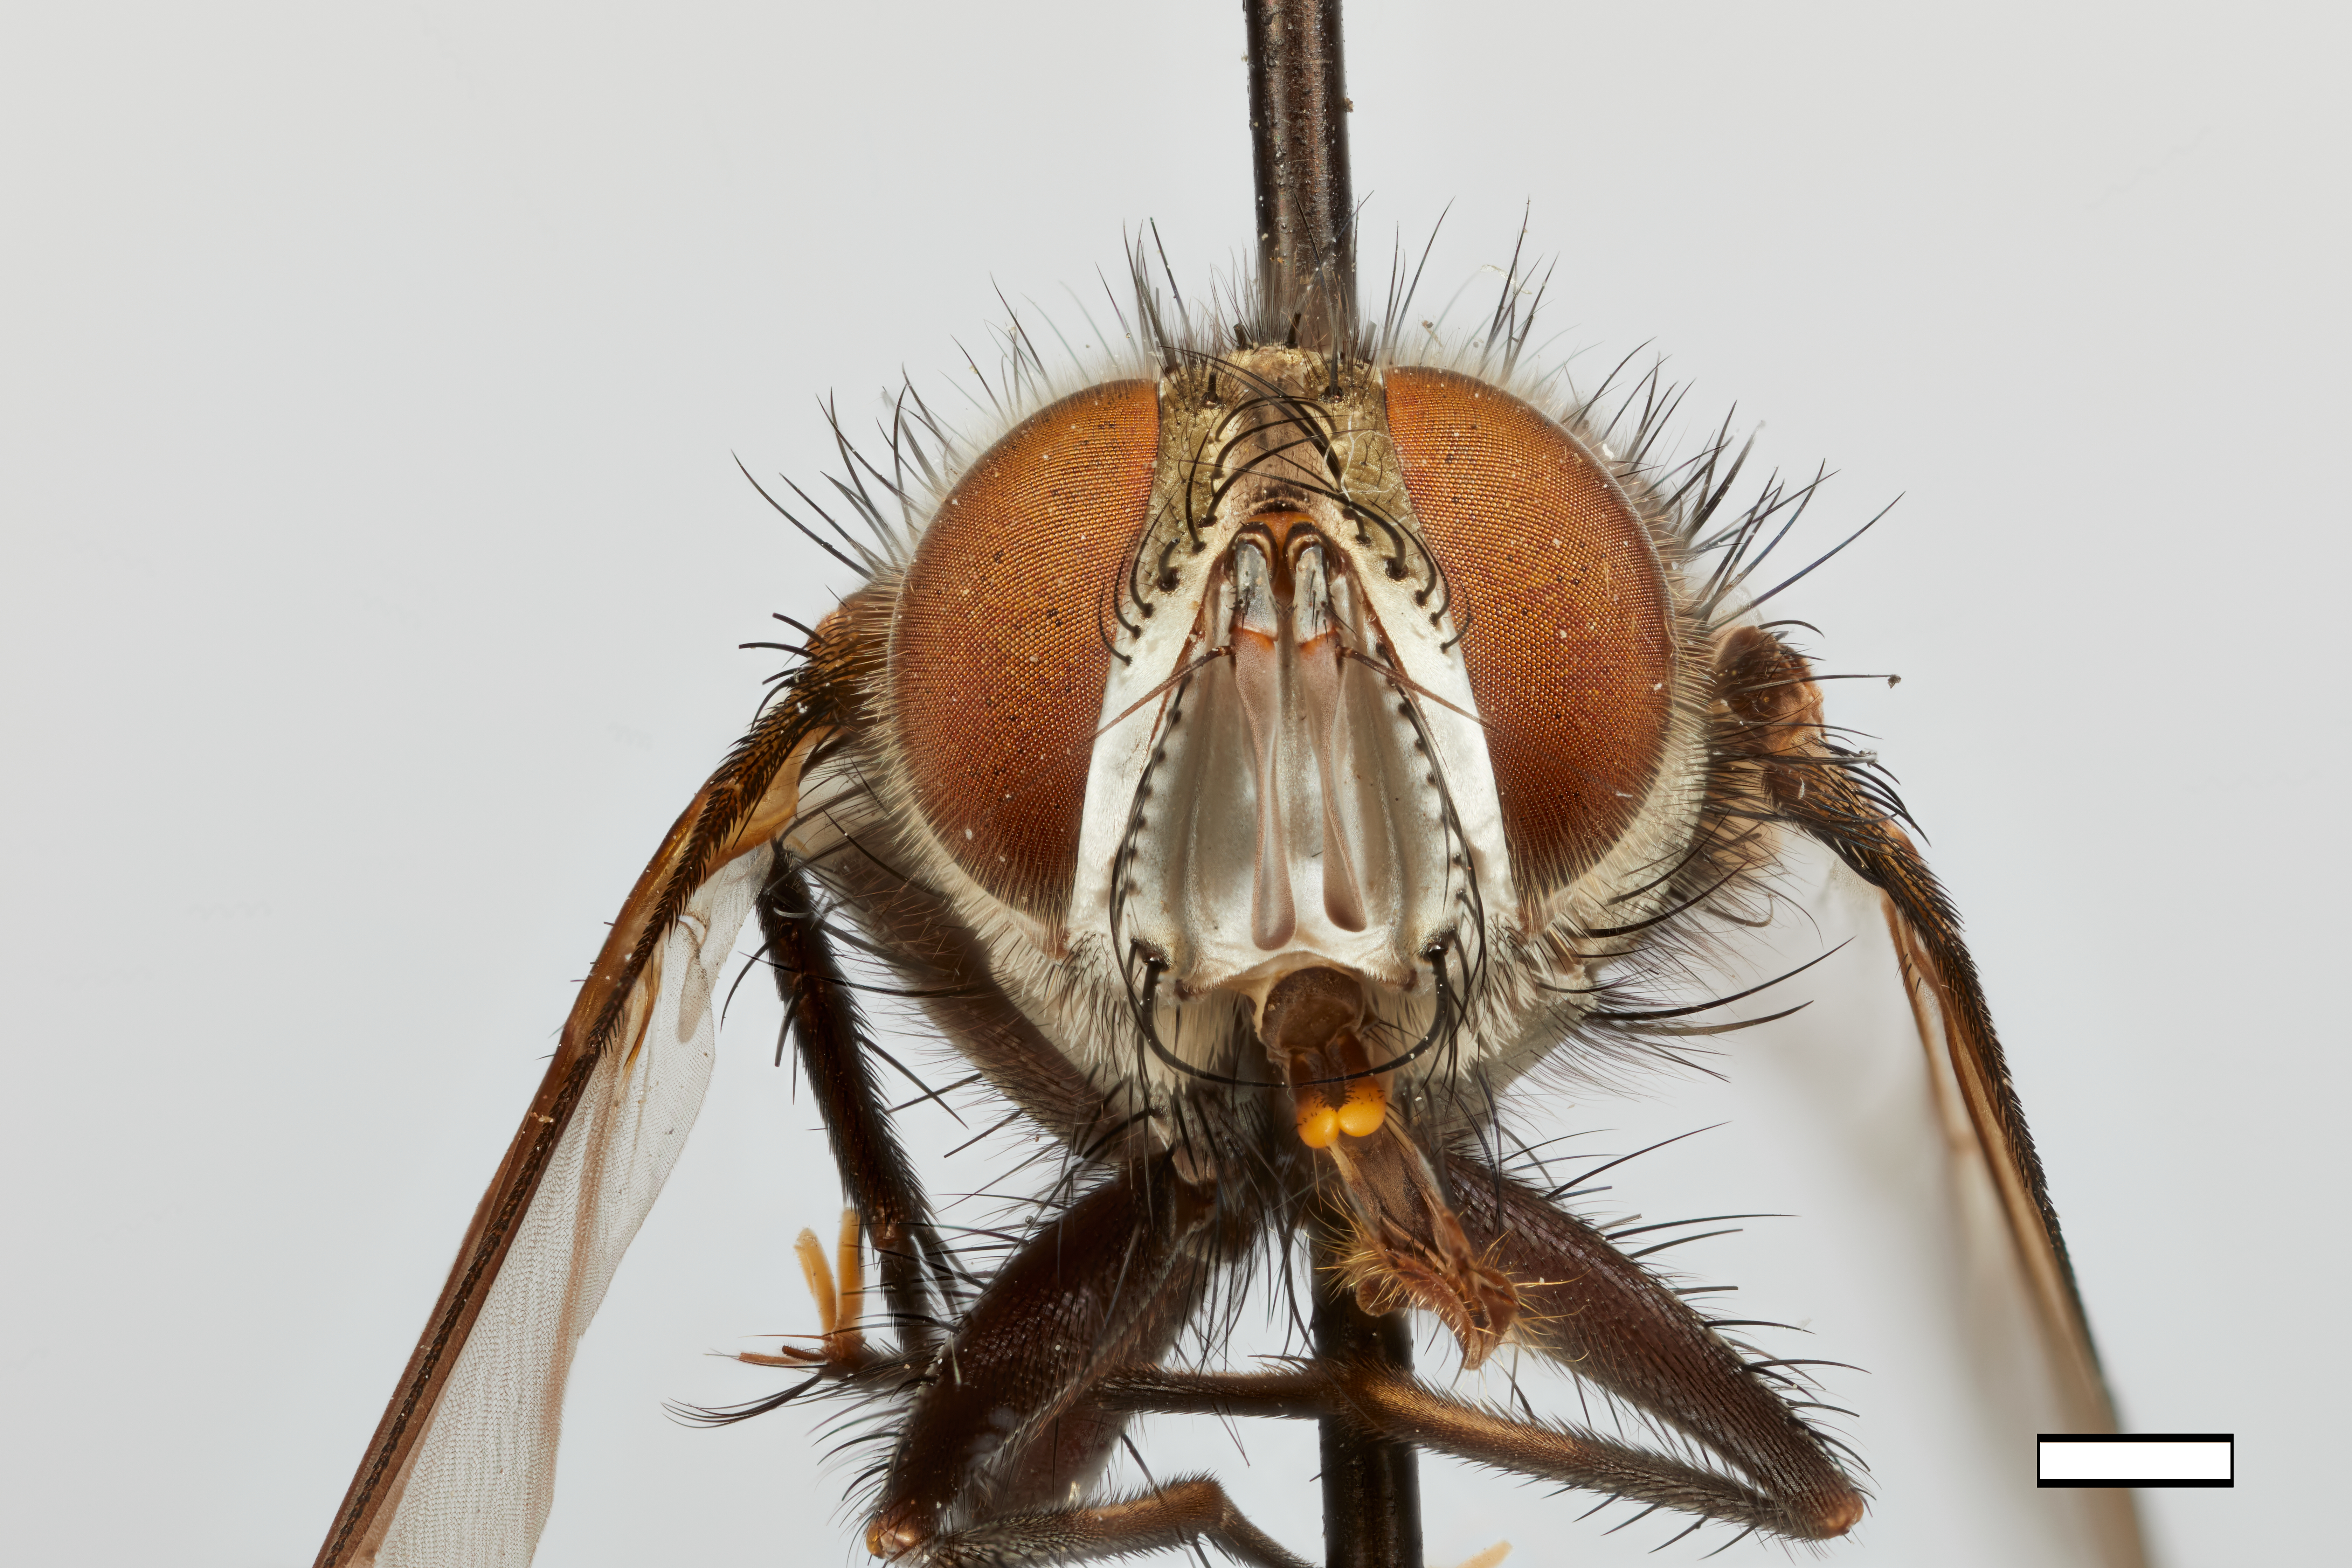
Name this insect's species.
Phorocera cocciphila
